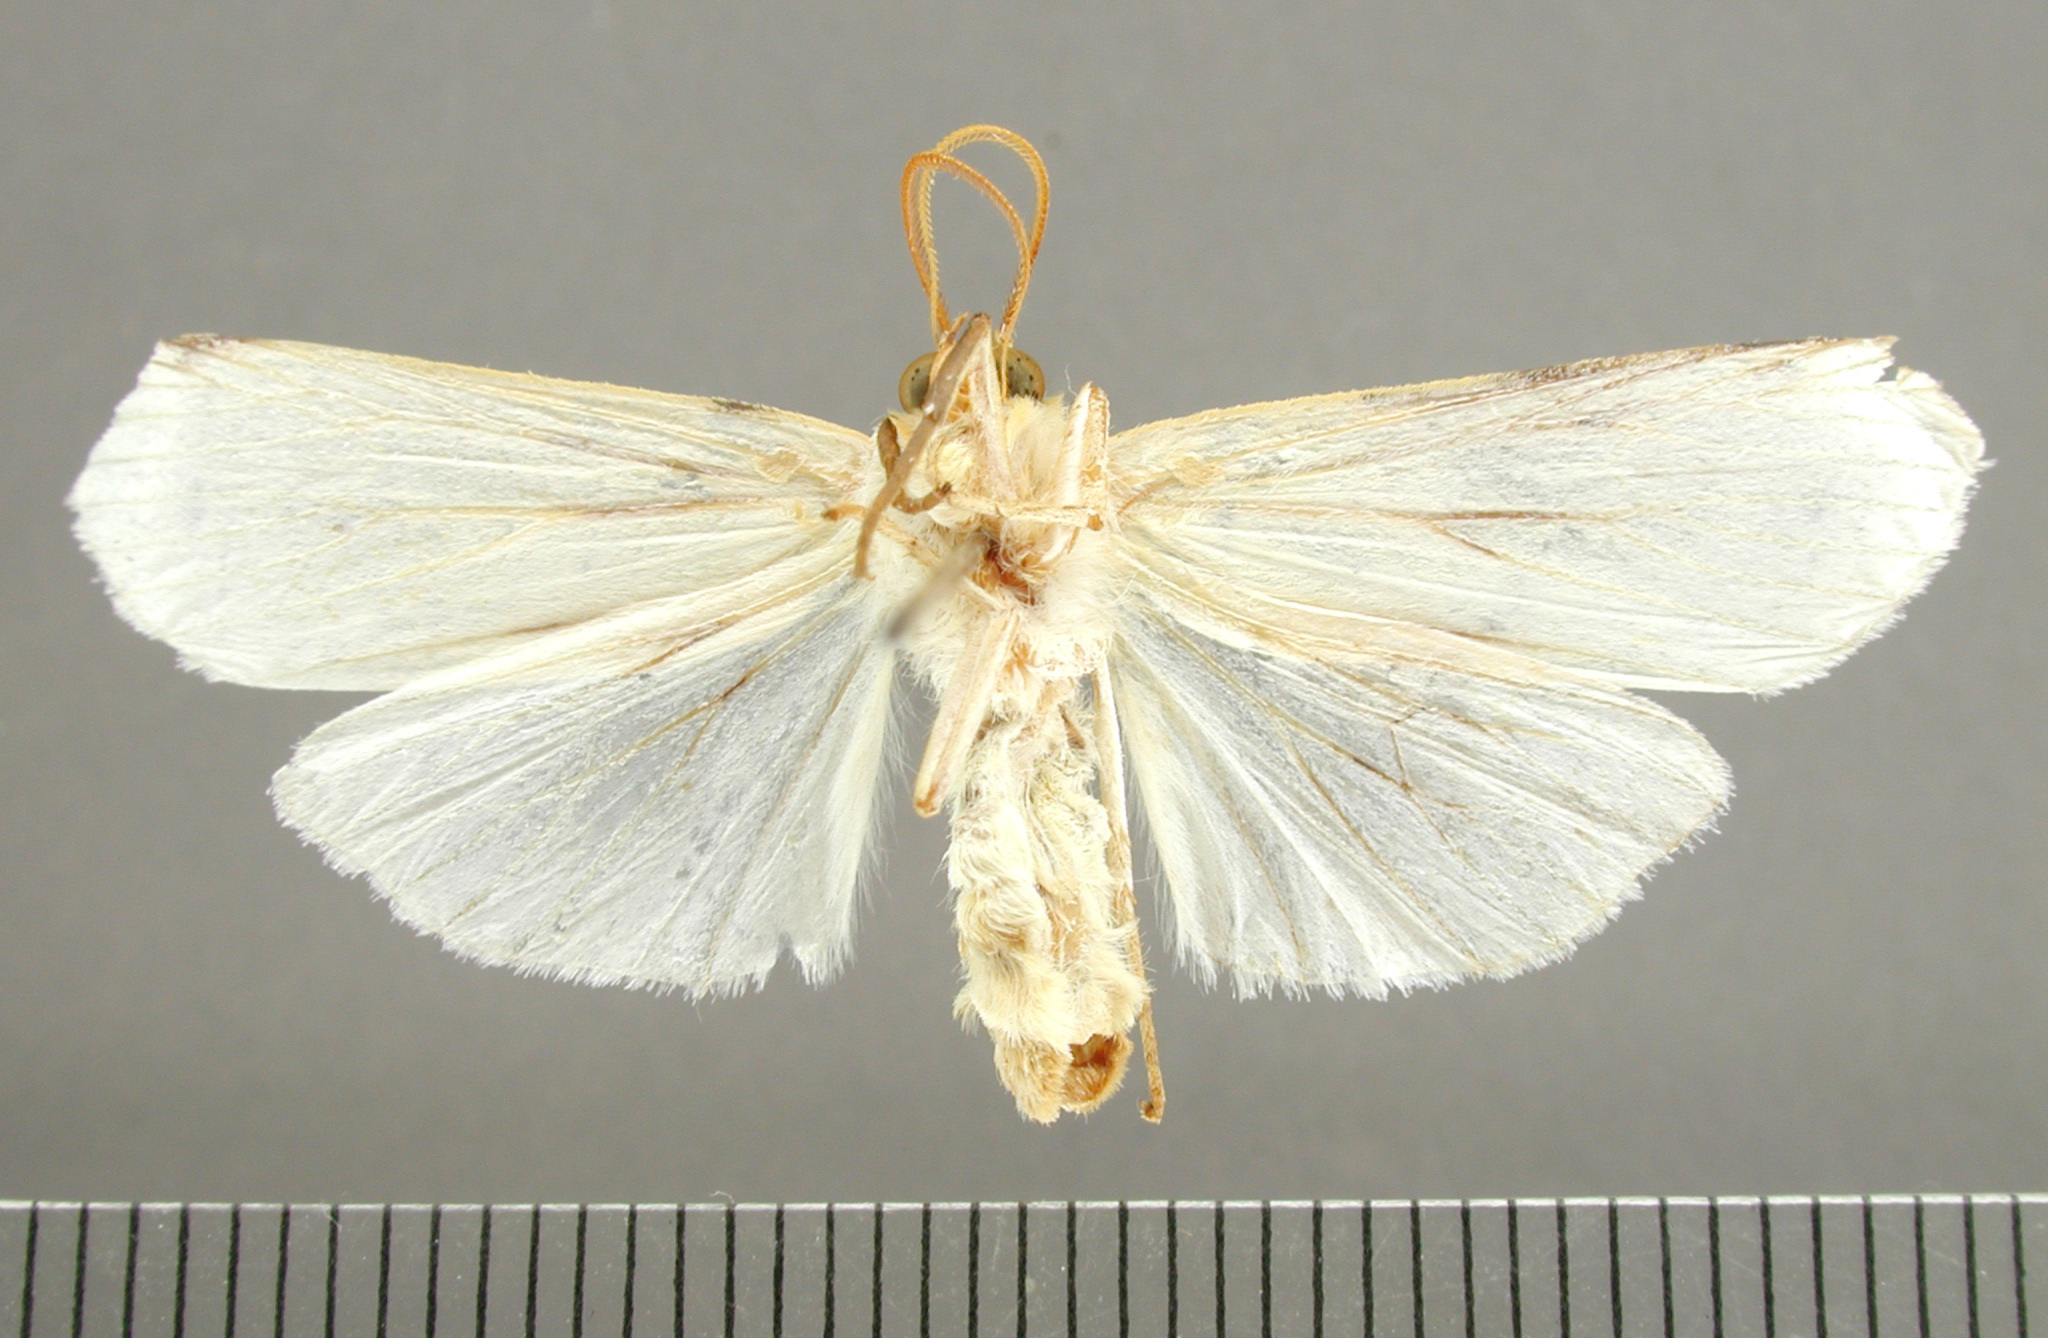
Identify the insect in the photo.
Agylla niphostibes
